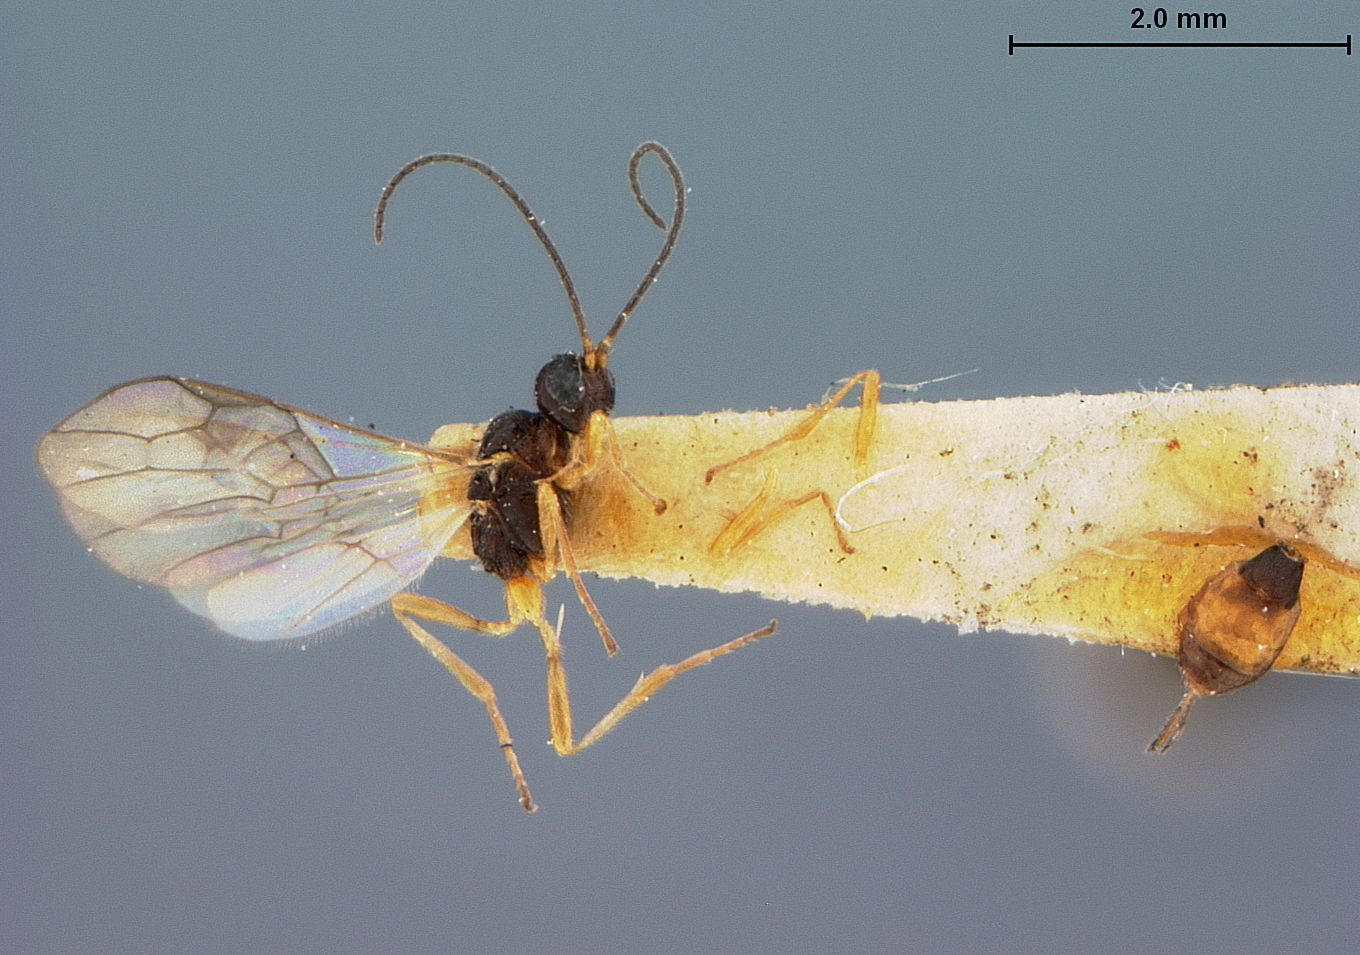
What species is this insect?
Oncophanes betulae
